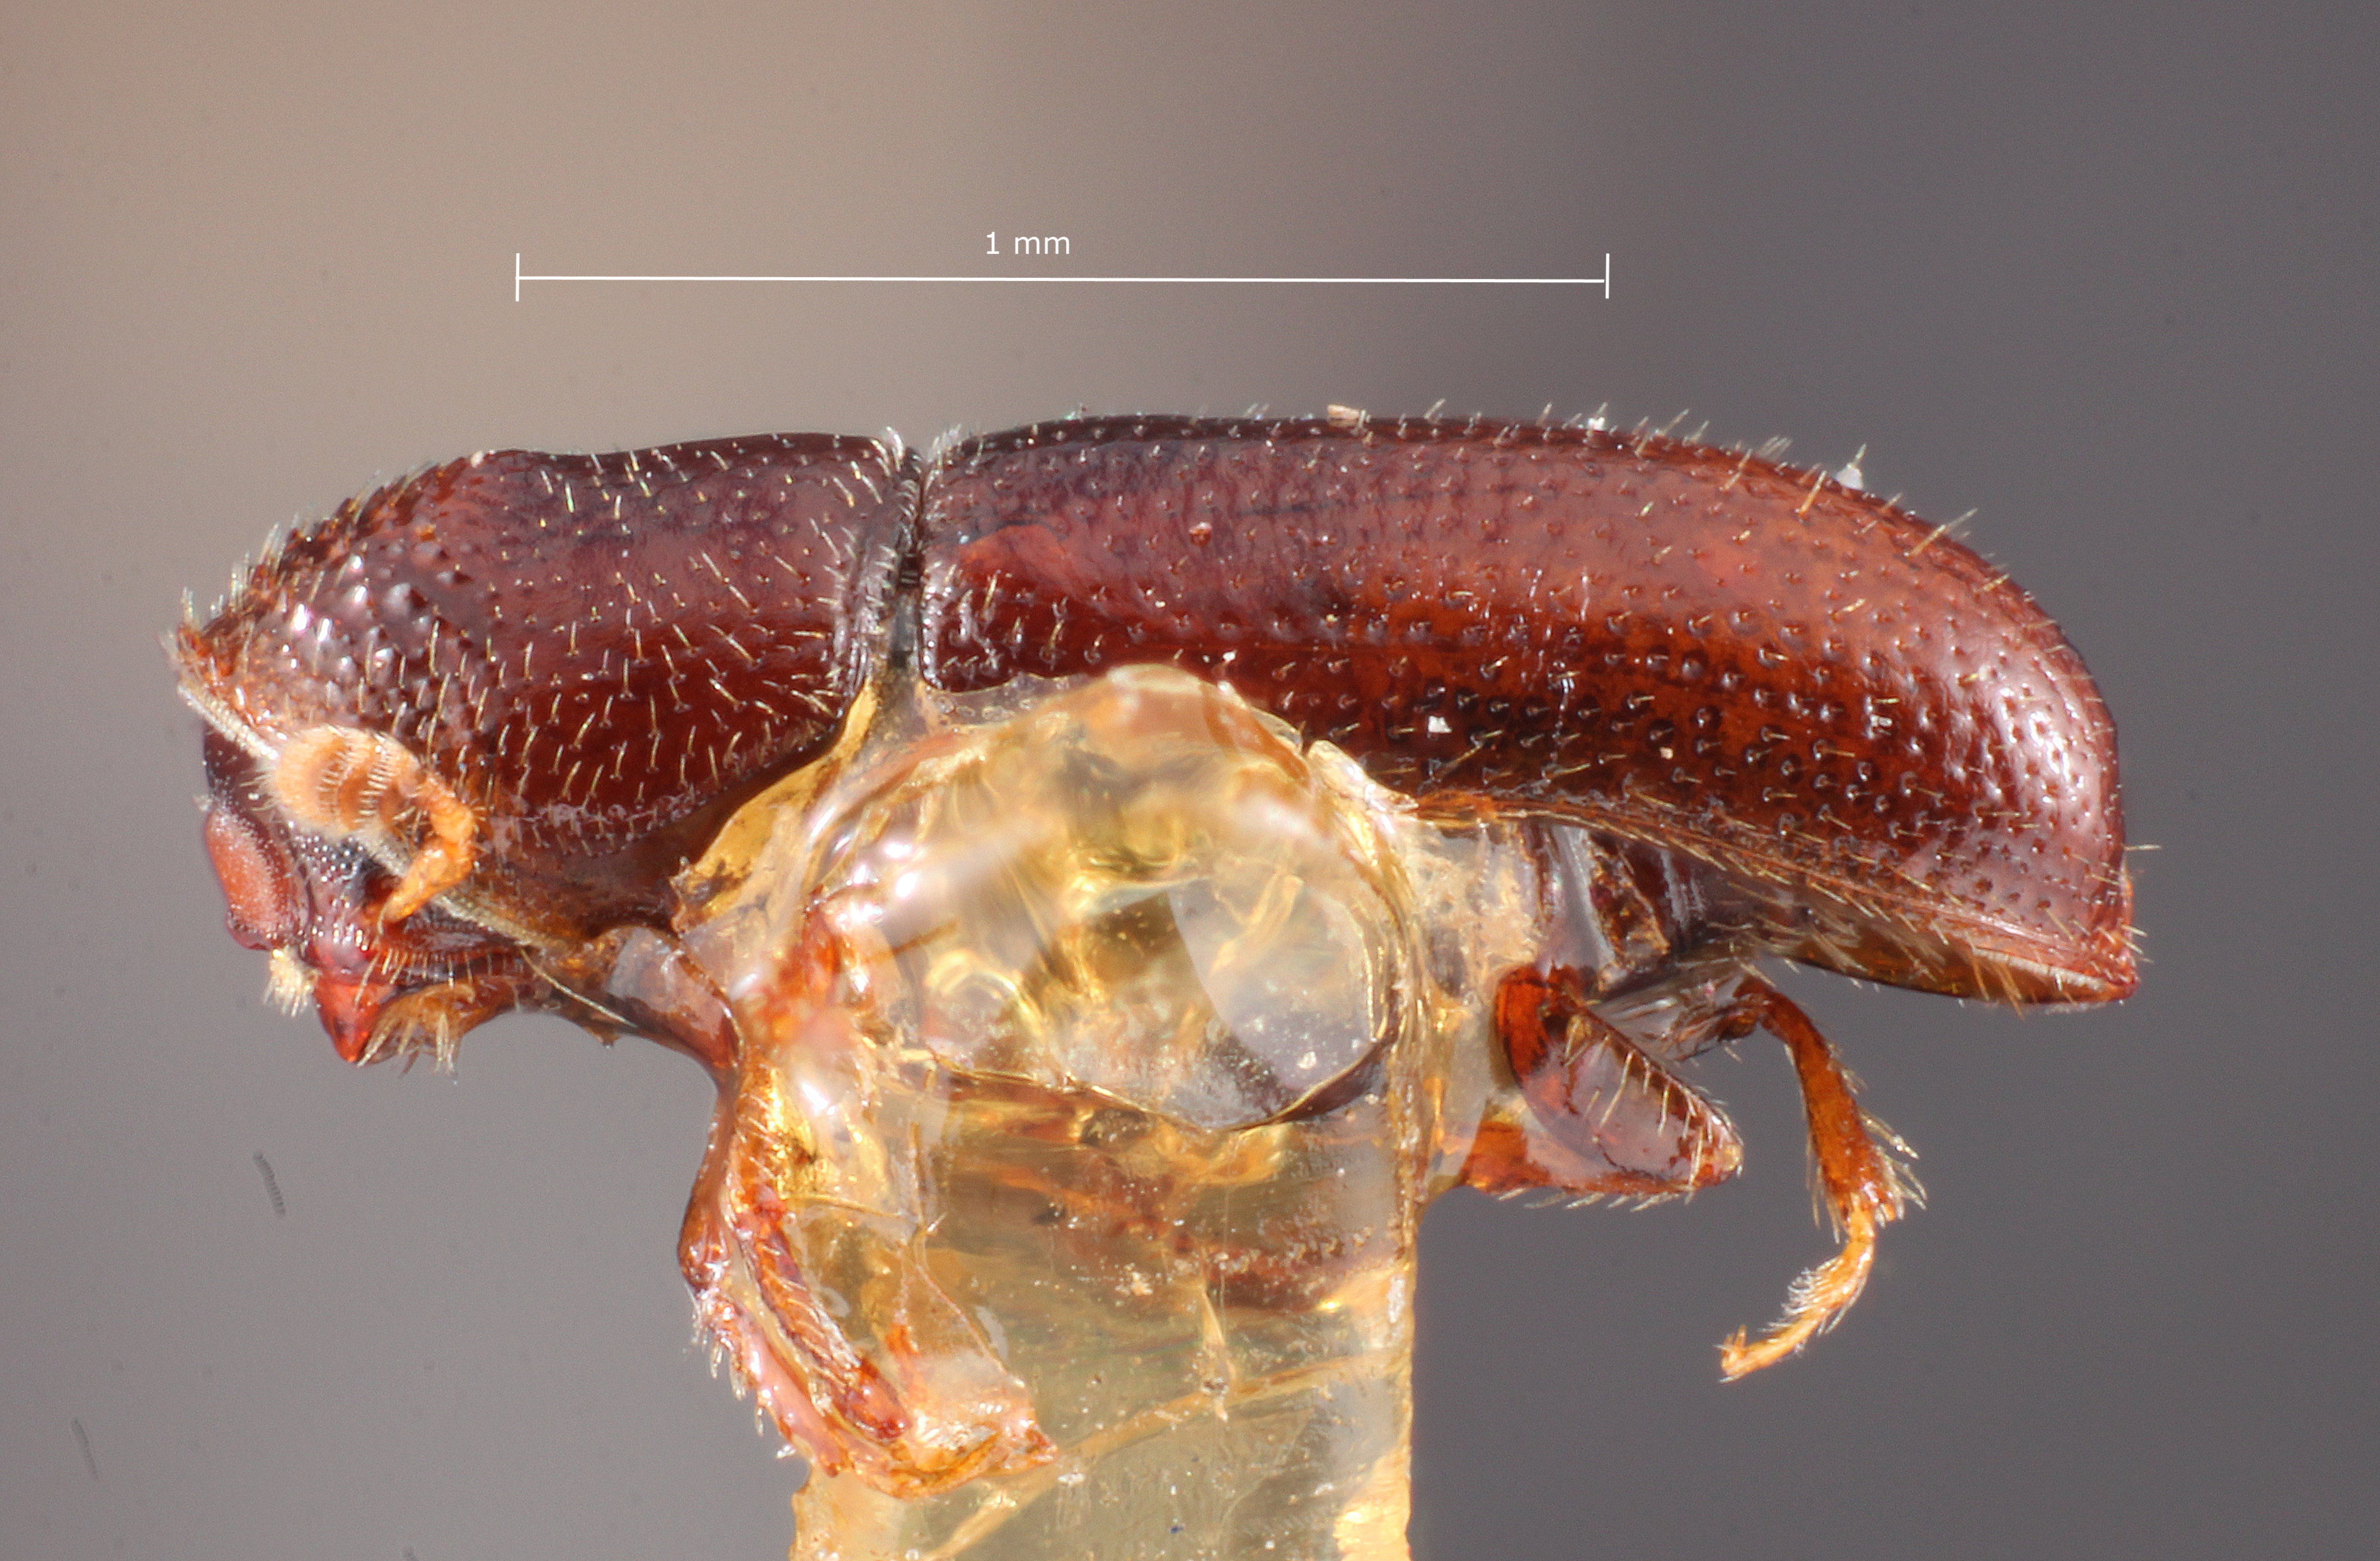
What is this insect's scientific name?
Pityophthorus angustus
